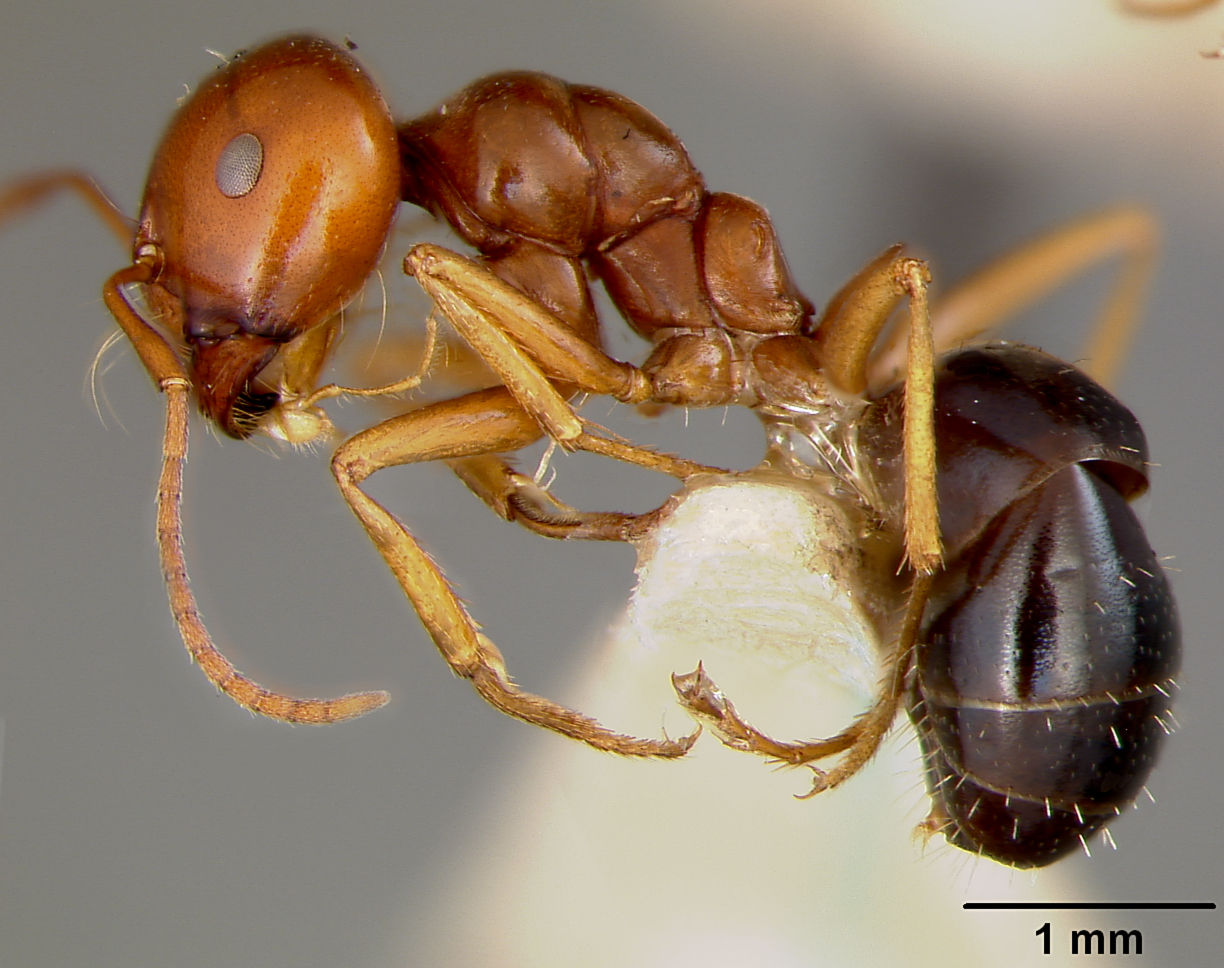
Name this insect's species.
Melophorus turneri
